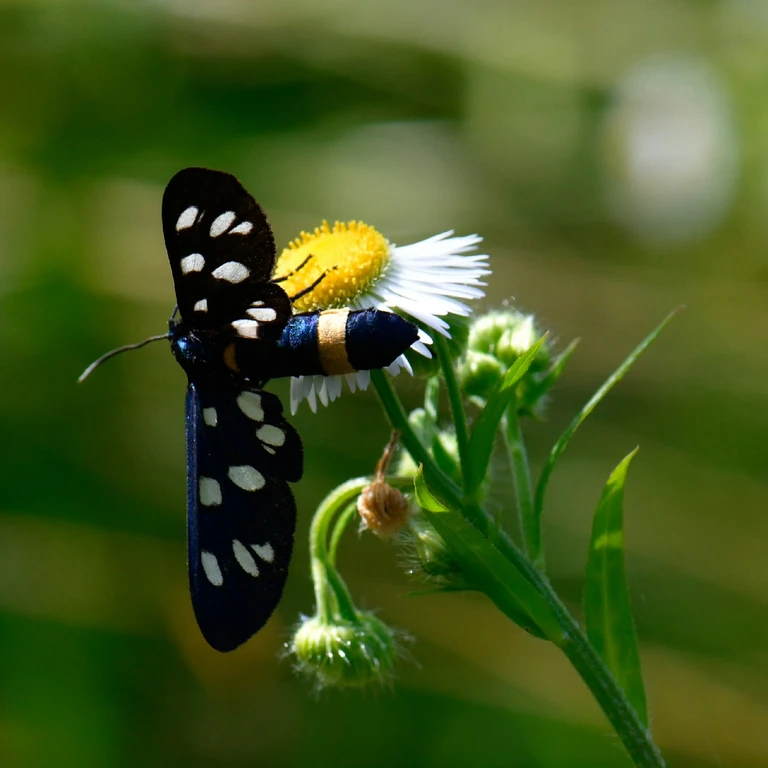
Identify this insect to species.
Amata phegea
